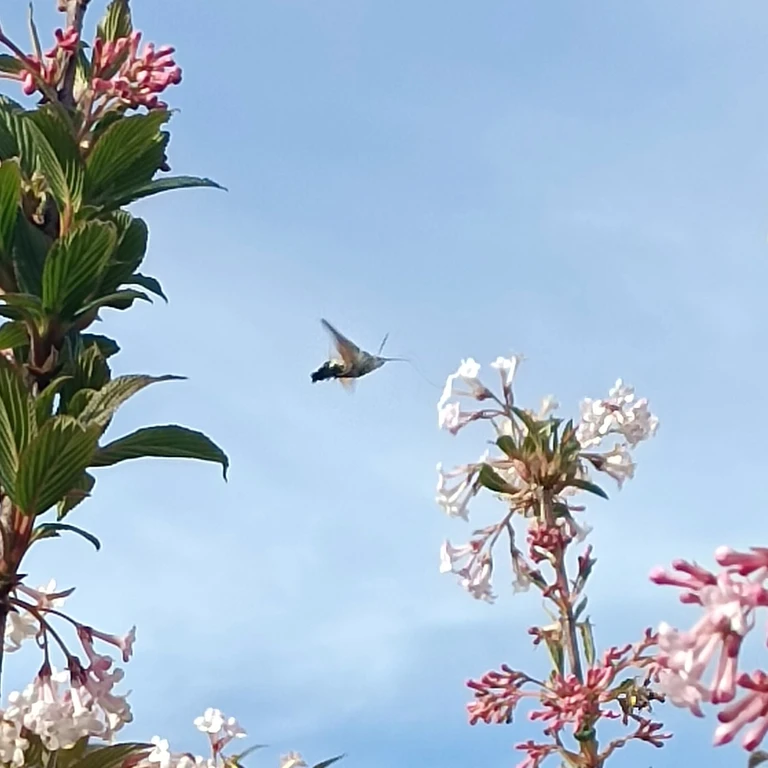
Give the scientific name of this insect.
Macroglossum stellatarum
